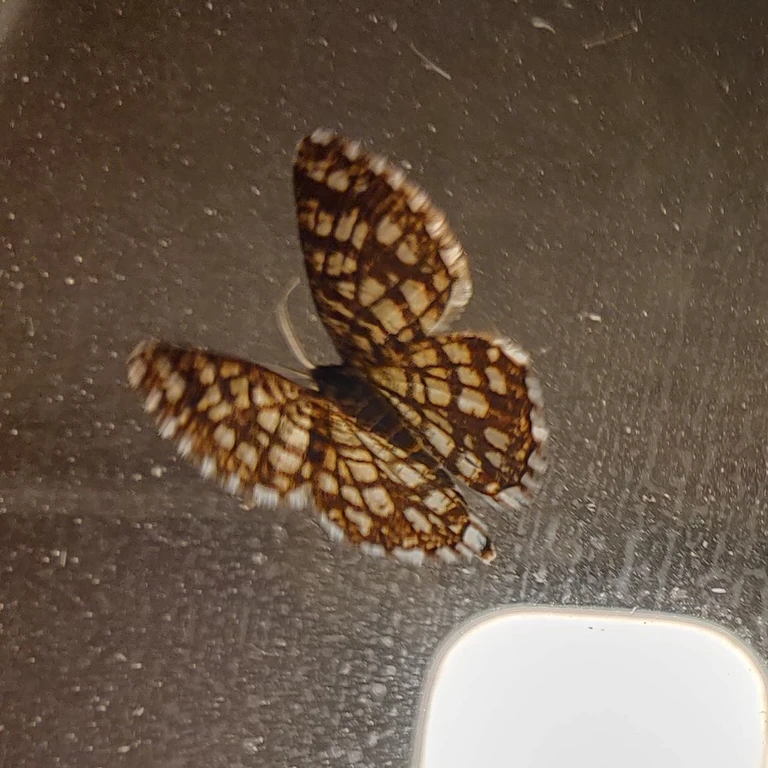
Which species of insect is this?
Chiasmia clathrata
